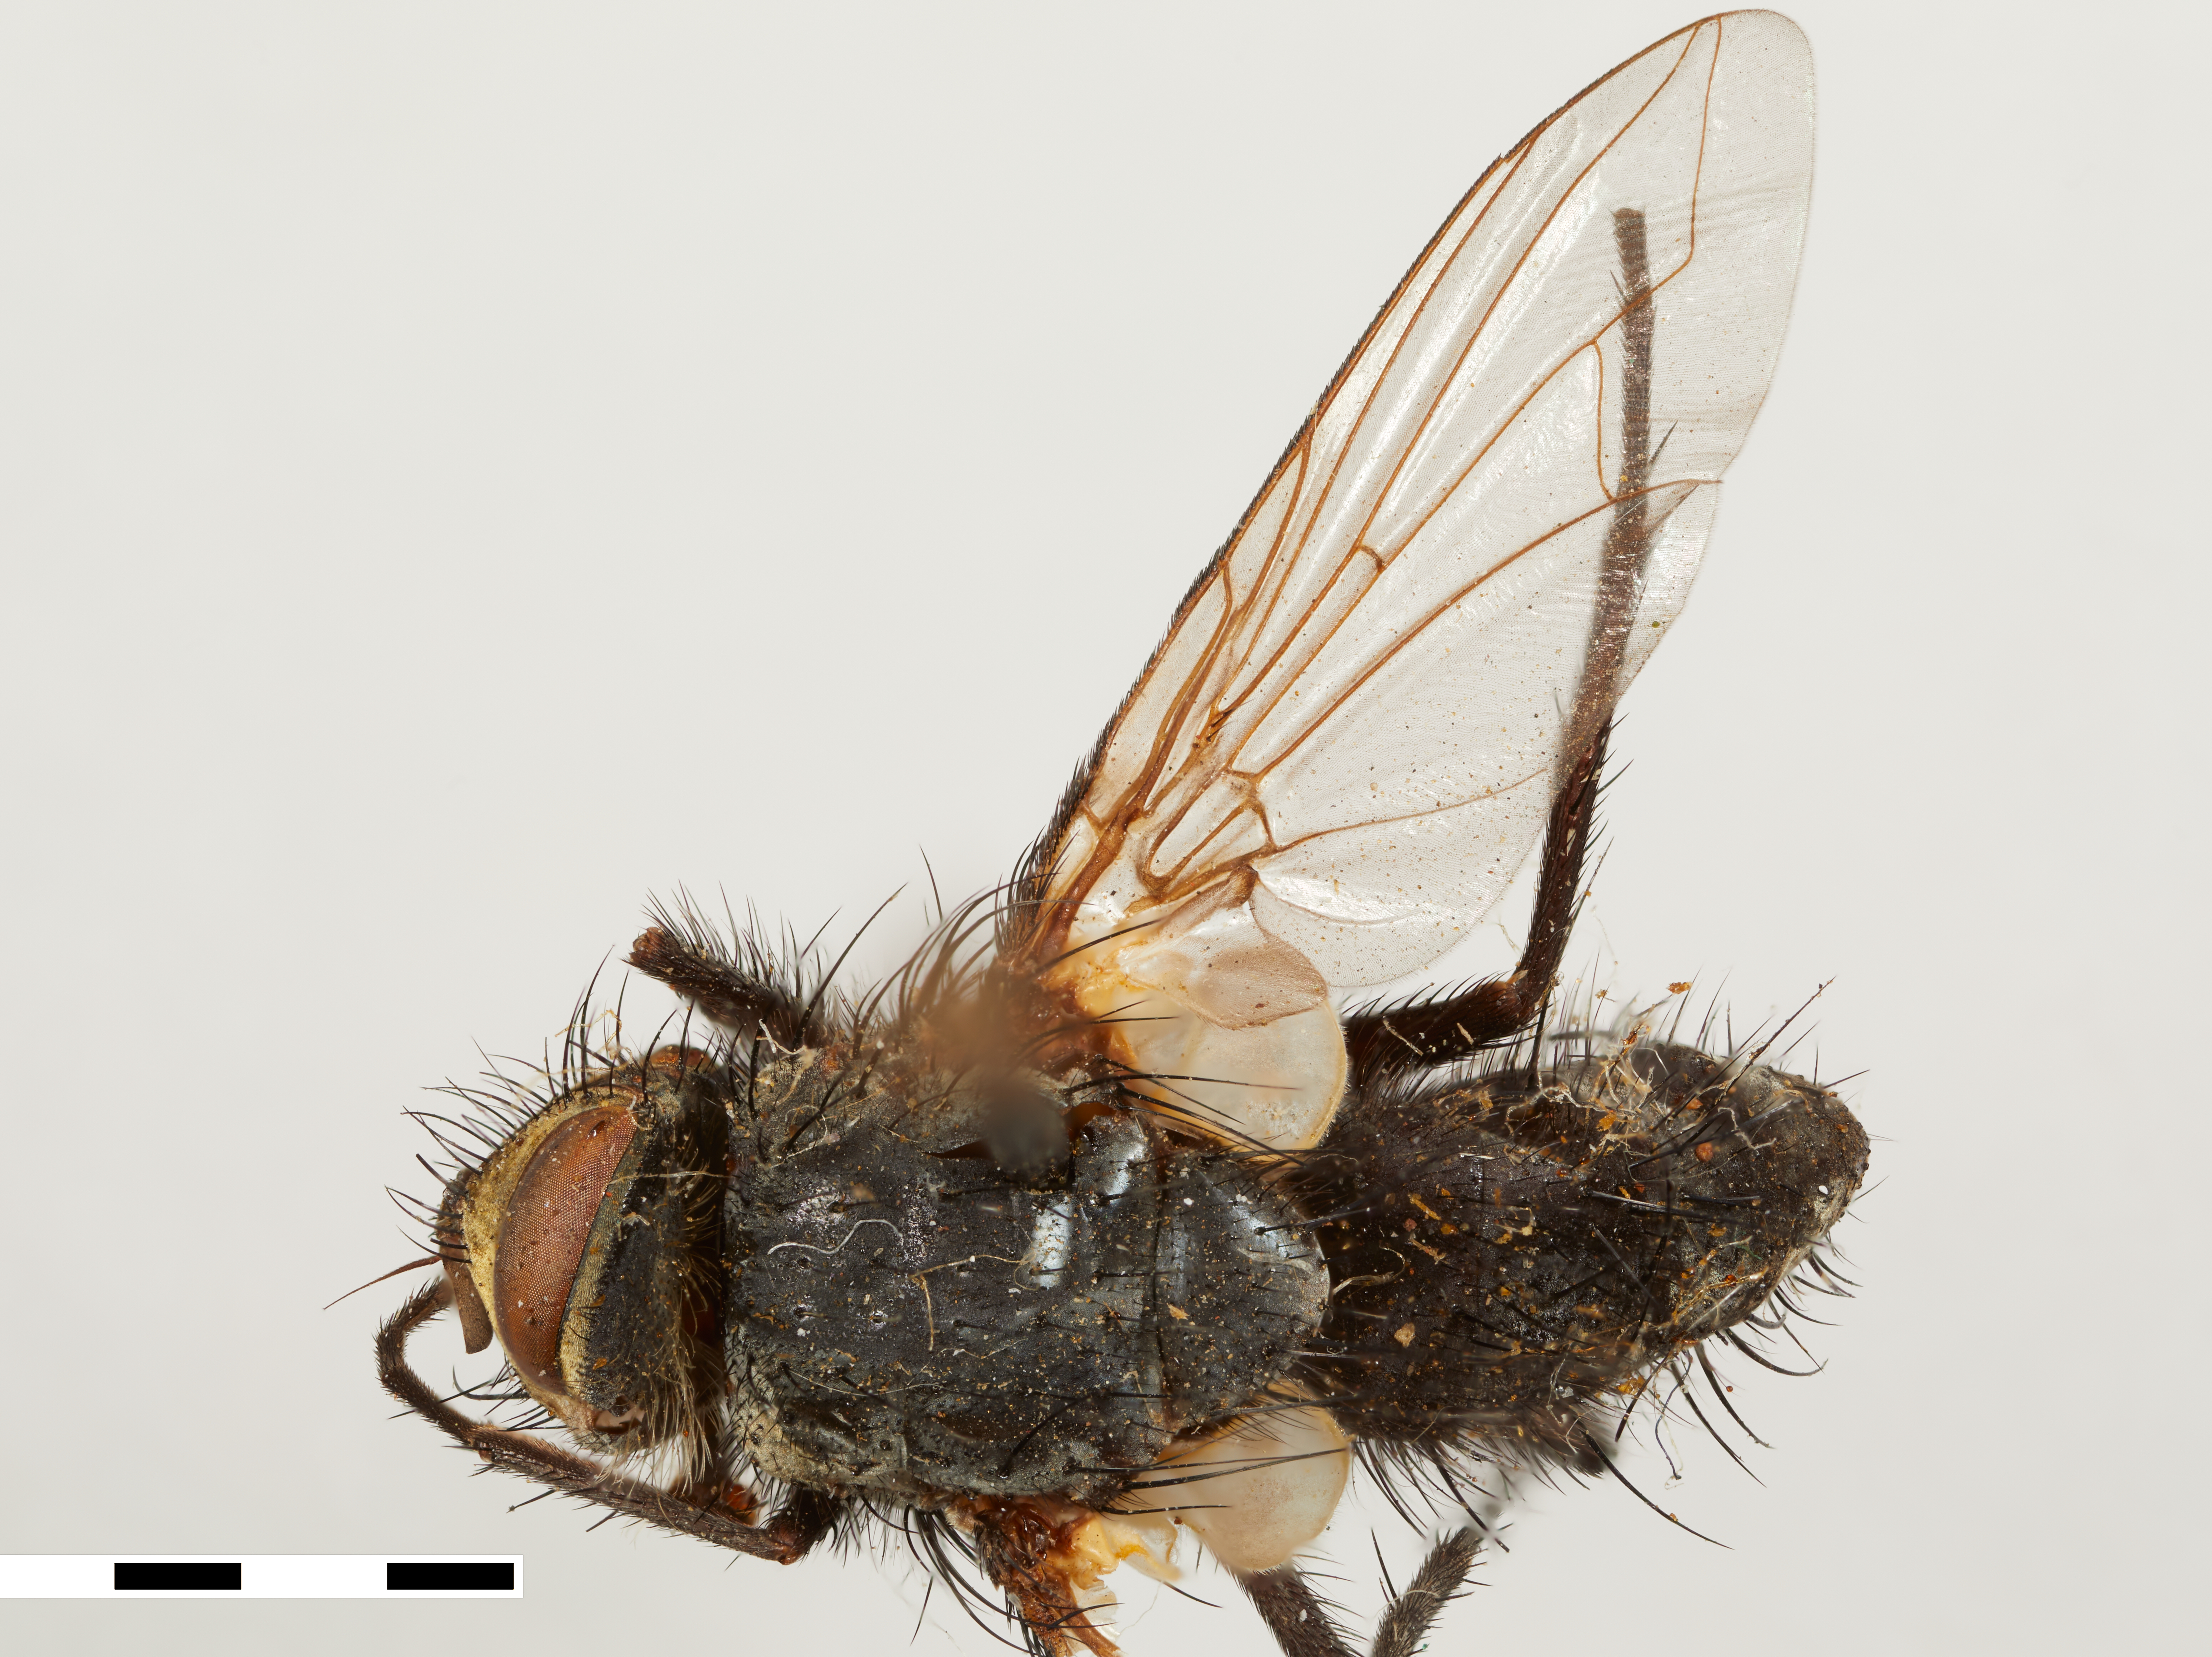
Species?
Paradexodes aurifrons
